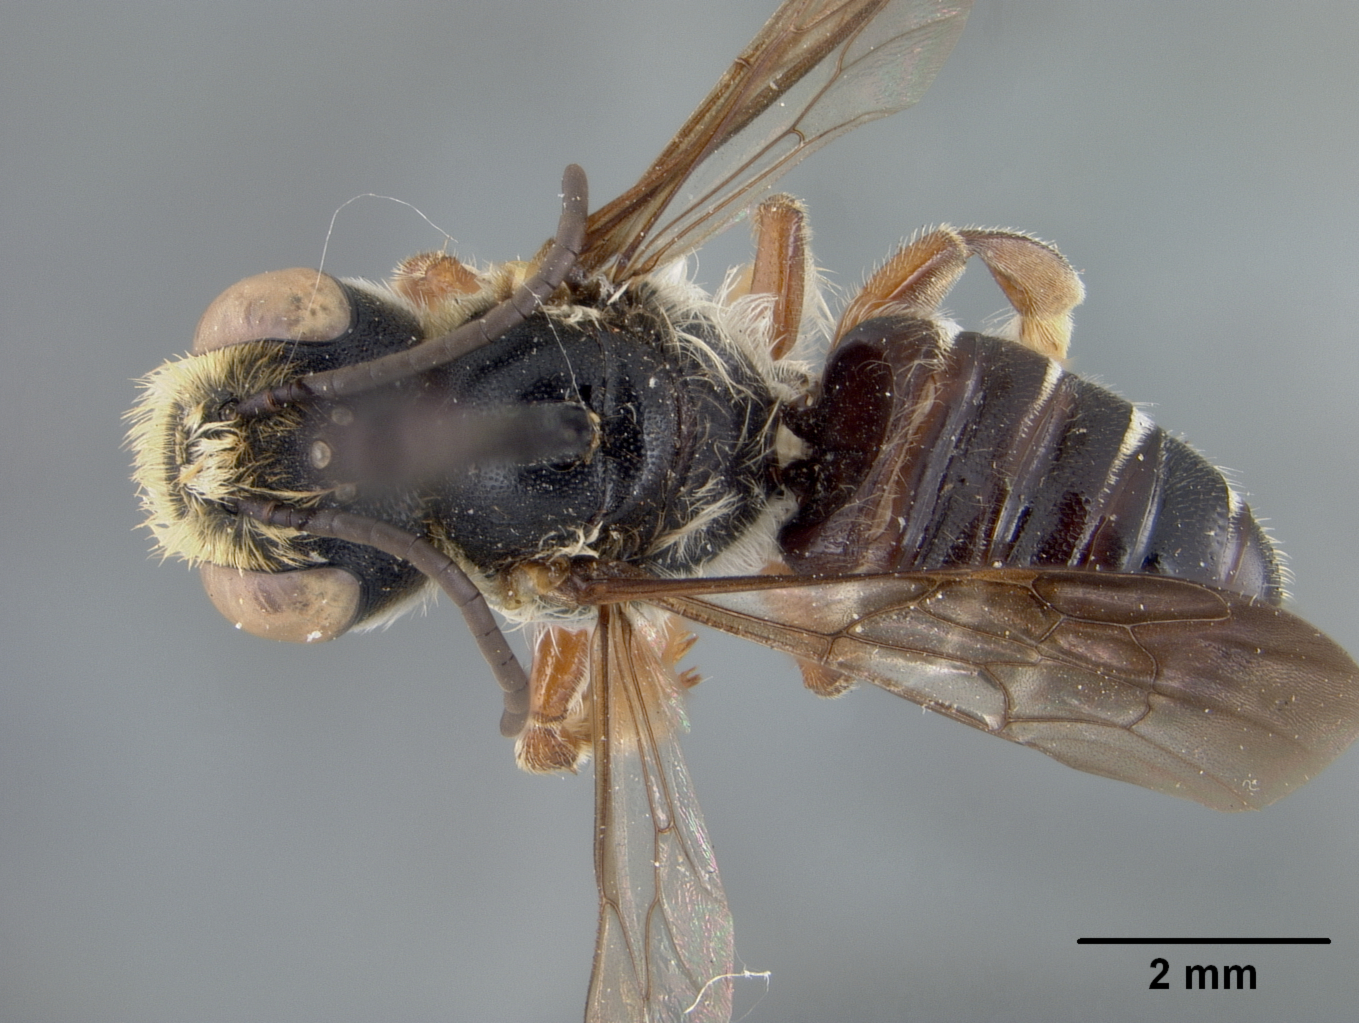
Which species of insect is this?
Megachile polyodonta
